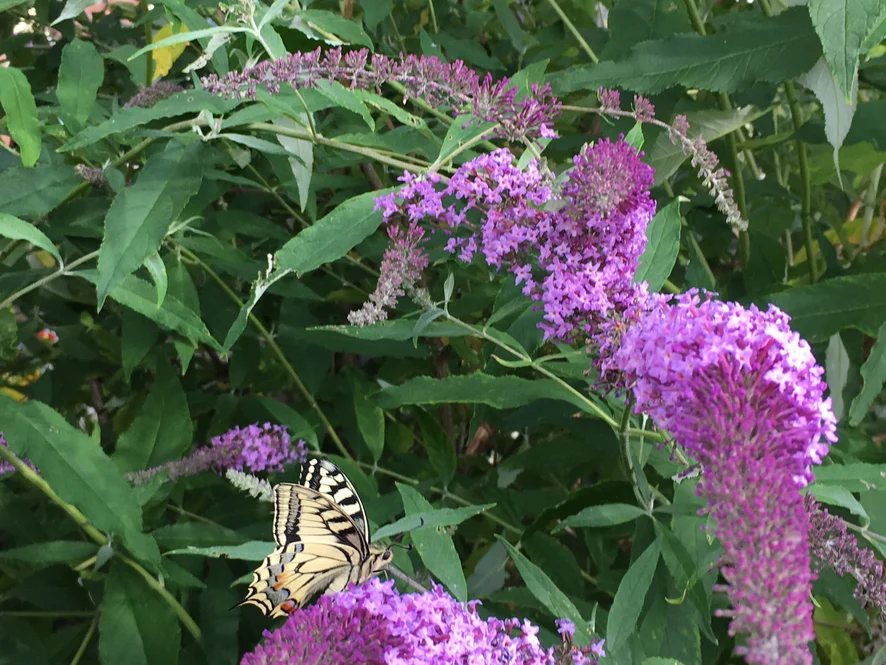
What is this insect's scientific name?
Papilio machaon
